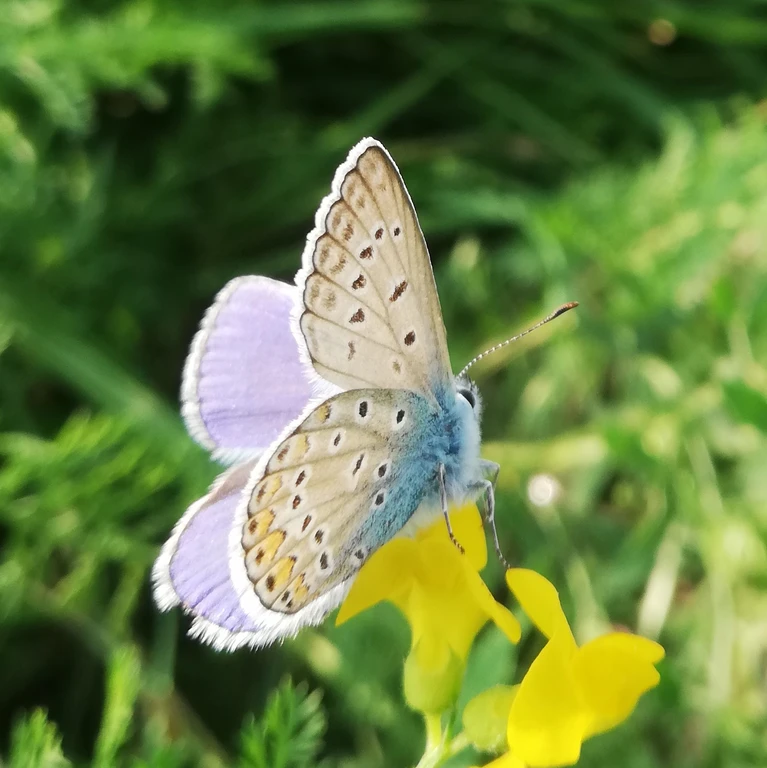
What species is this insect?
Polyommatus icarus
